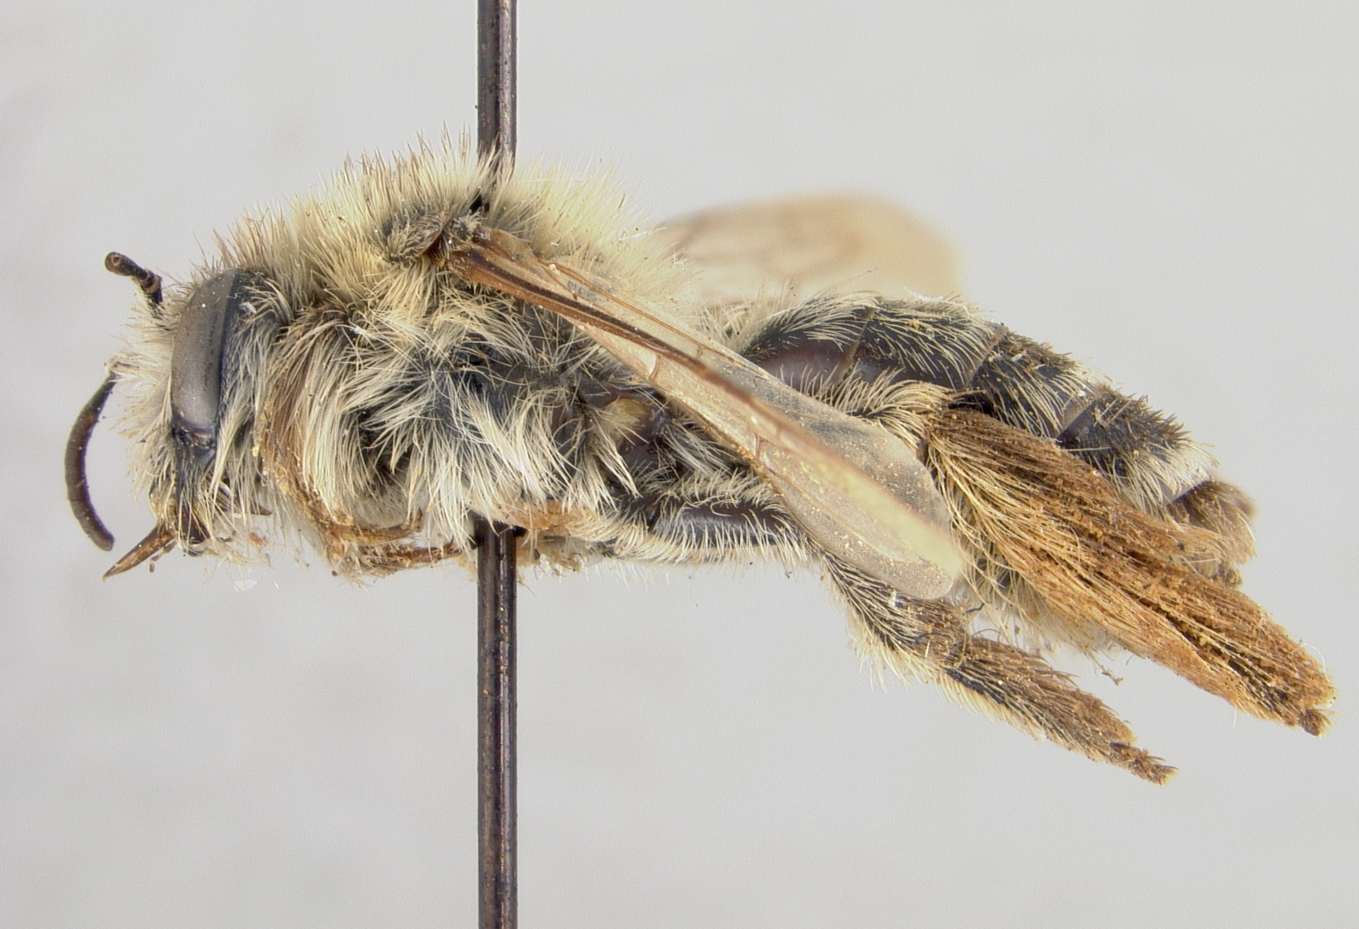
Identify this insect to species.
Dasypoda japonica
